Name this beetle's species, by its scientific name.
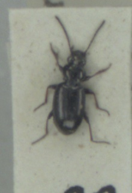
Bembidion properans
